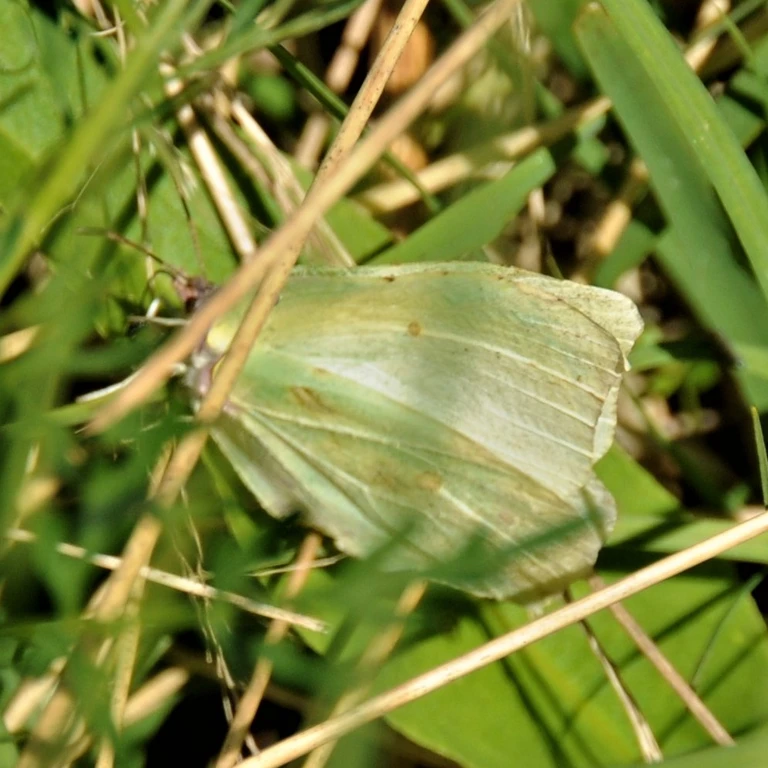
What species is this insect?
Gonepteryx rhamni
